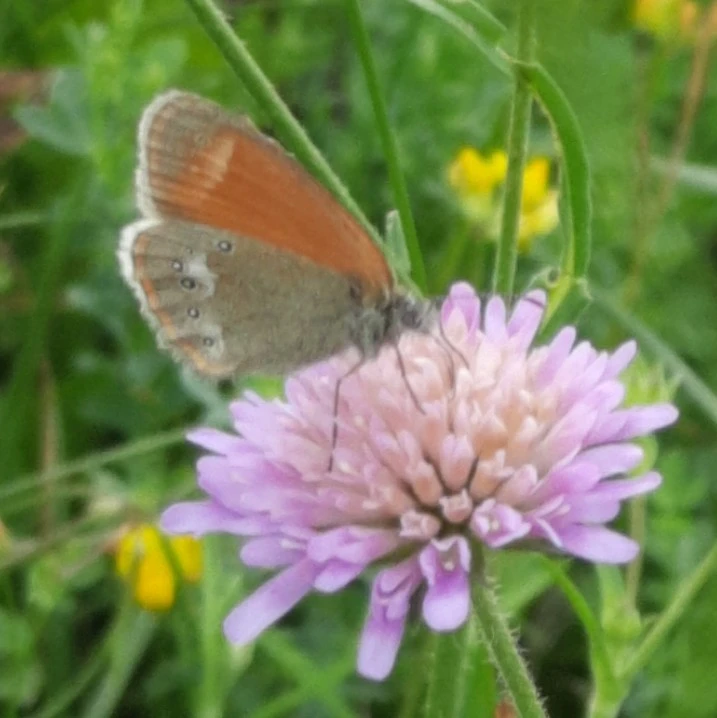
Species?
Coenonympha glycerion (also Coenonympha iphis)
